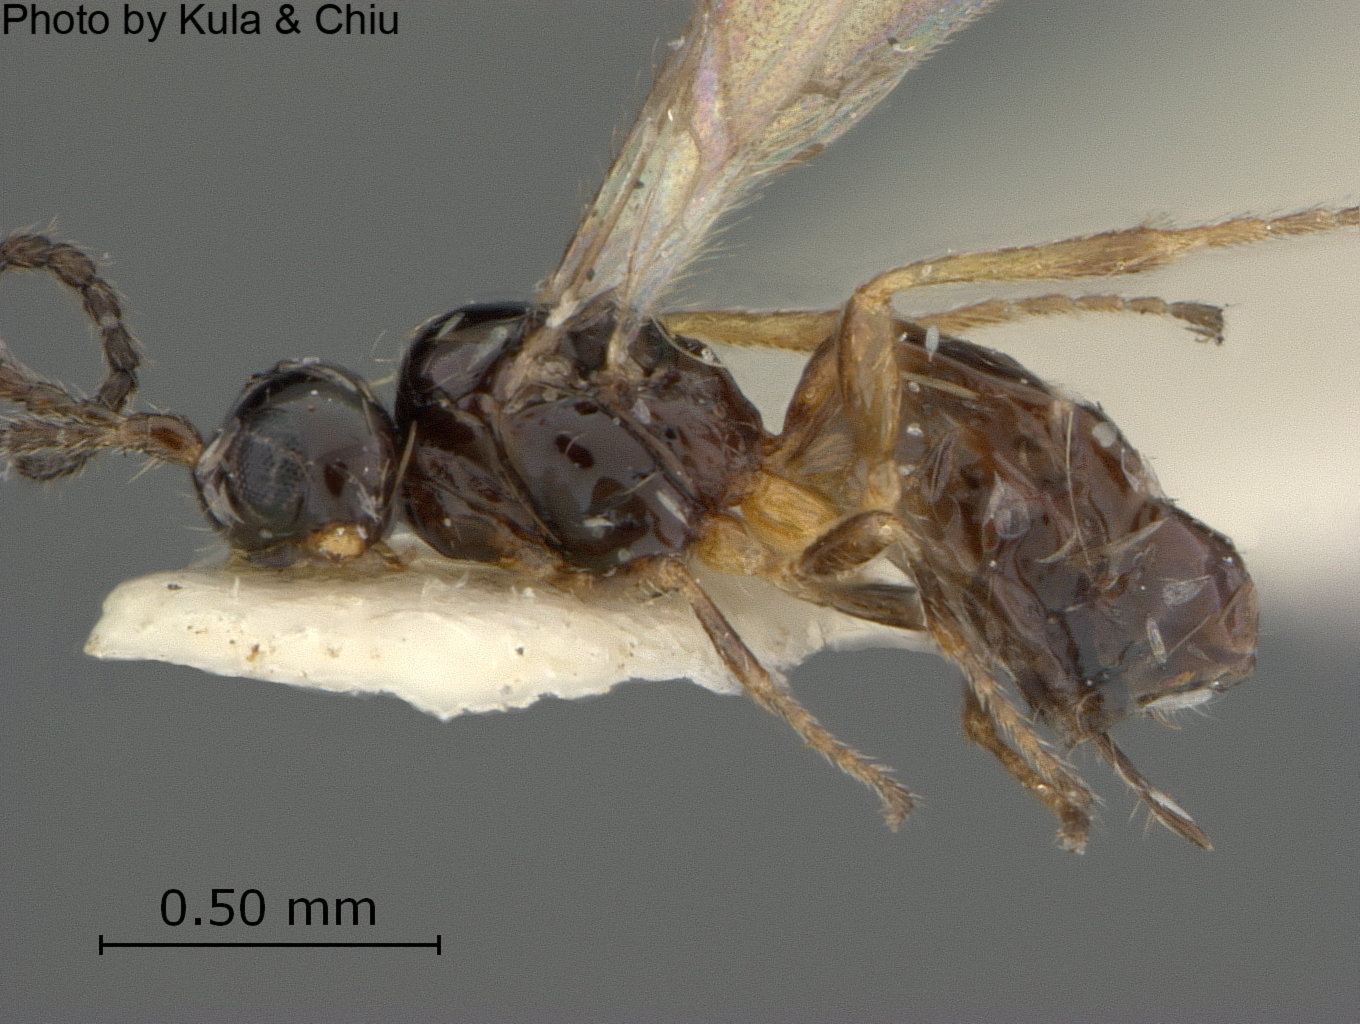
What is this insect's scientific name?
Synaldis acutidens
